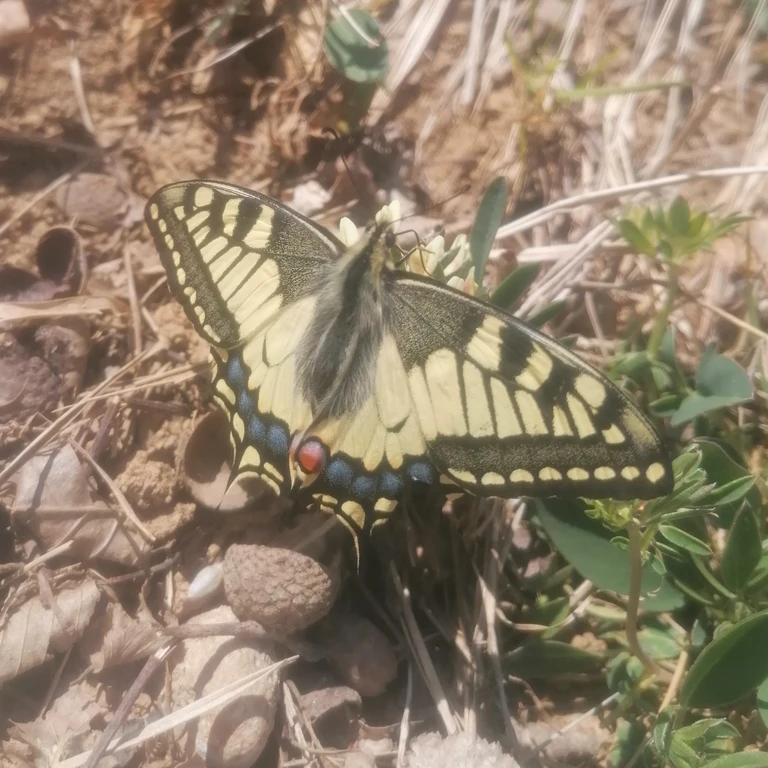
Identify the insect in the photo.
Papilio machaon
